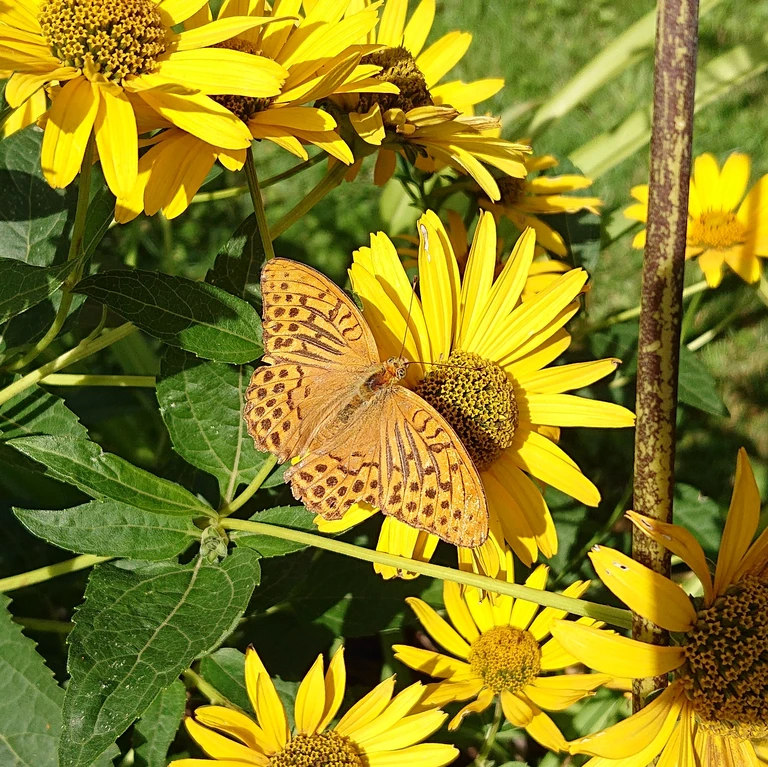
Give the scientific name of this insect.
Argynnis paphia
